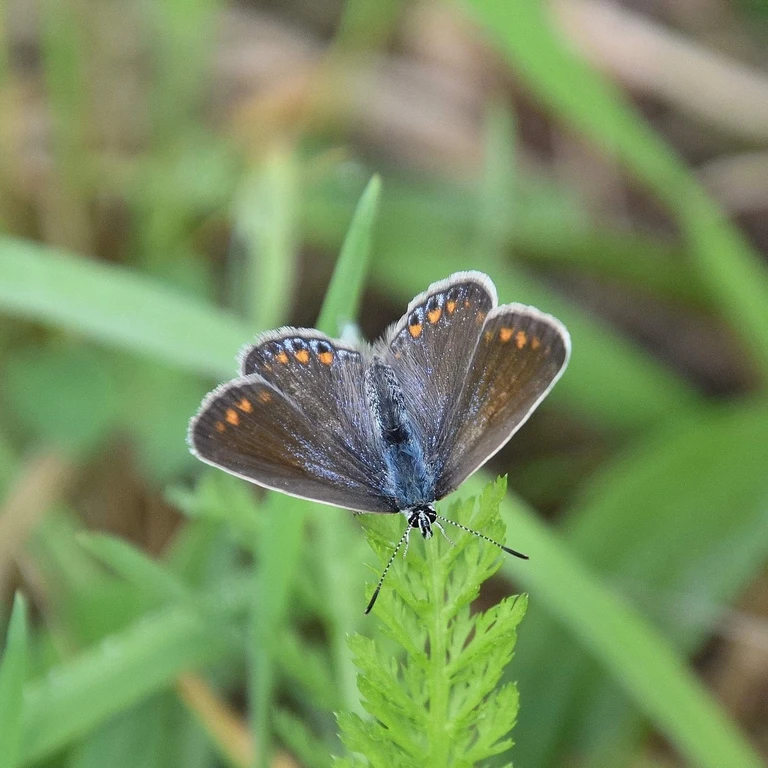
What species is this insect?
Polyommatus icarus
